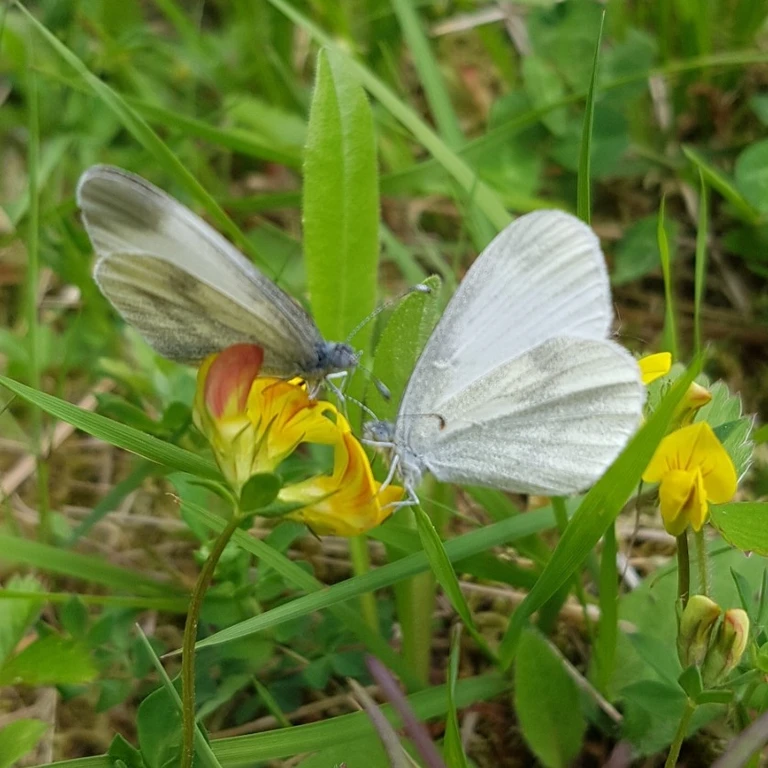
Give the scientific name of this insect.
Leptidea sinapis/juvernica
